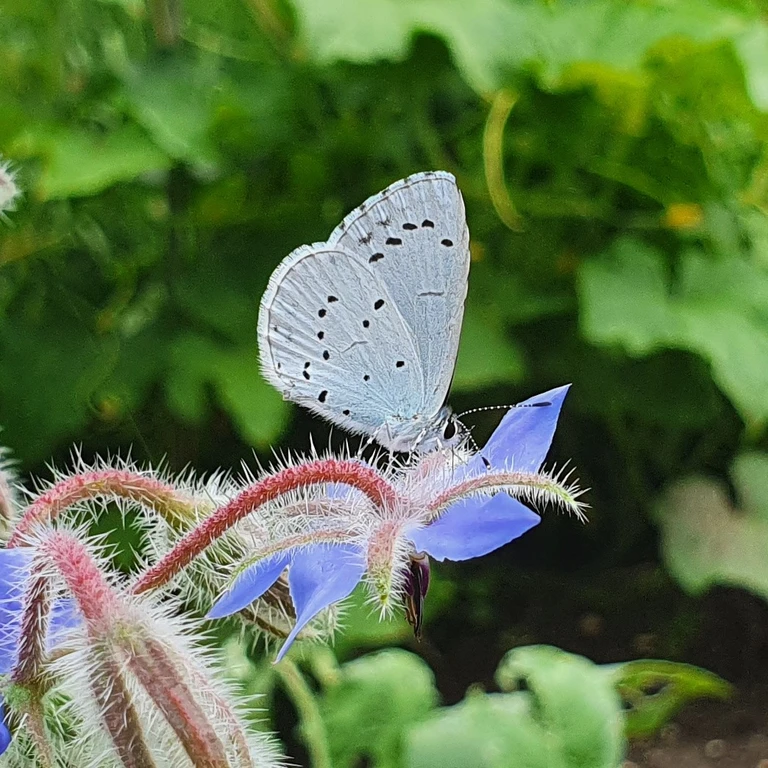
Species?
Celastrina argiolus
